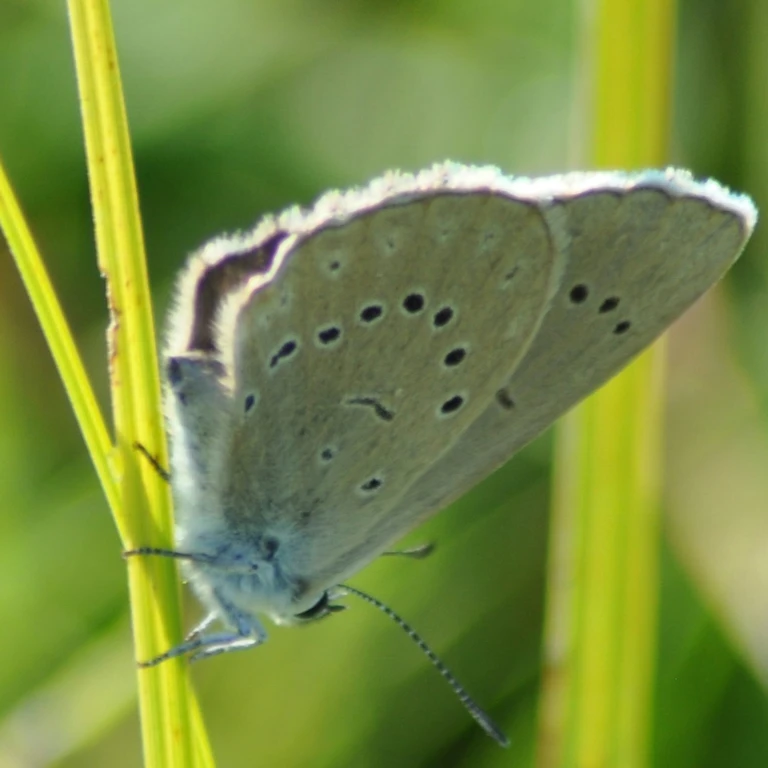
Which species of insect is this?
Phengaris teleius
